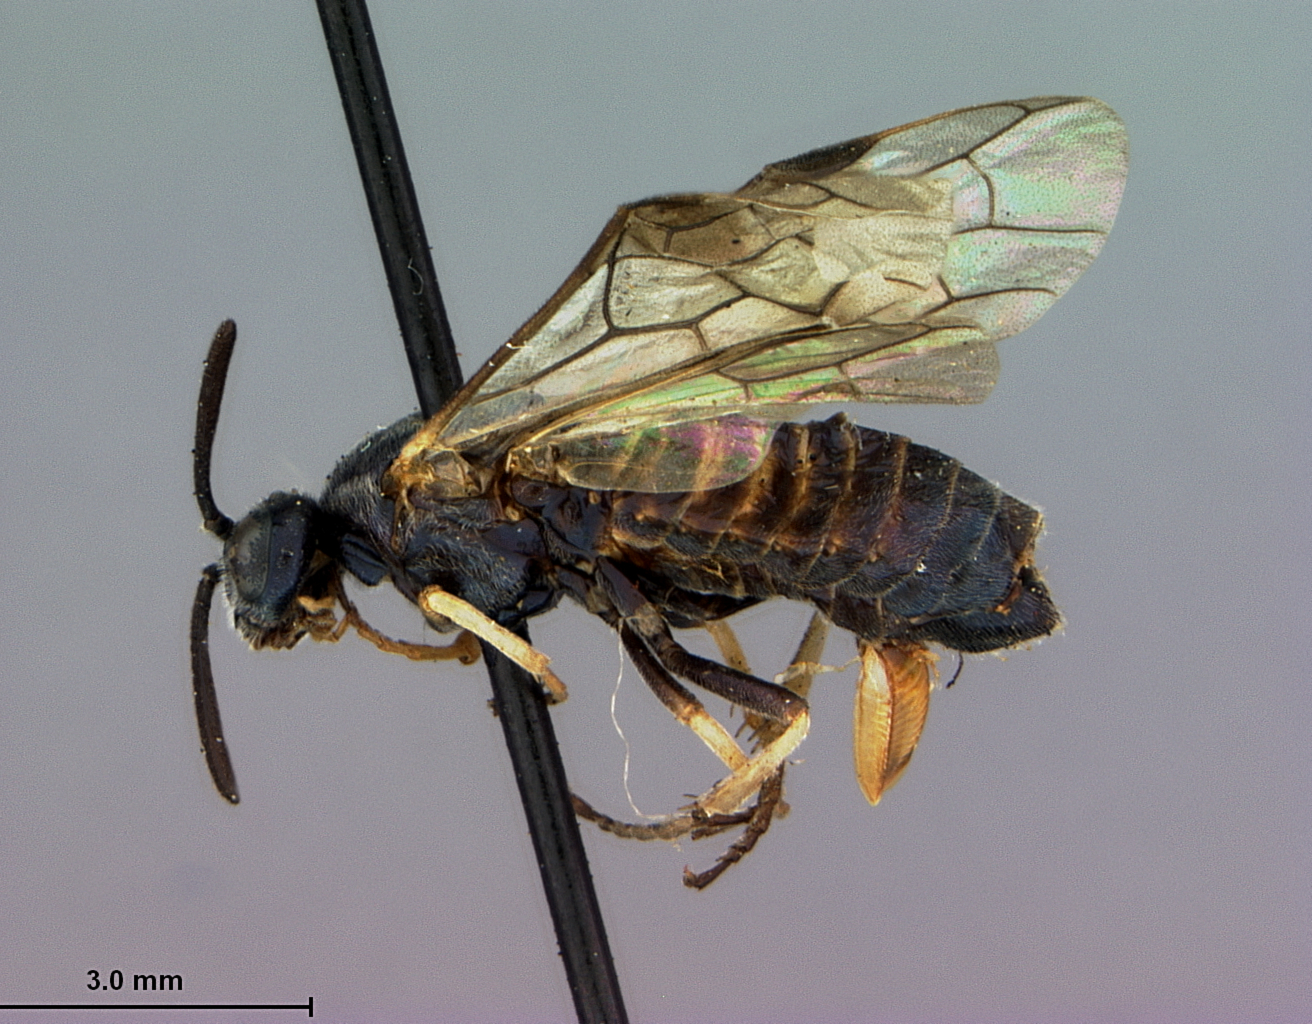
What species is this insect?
Arge azaleae
